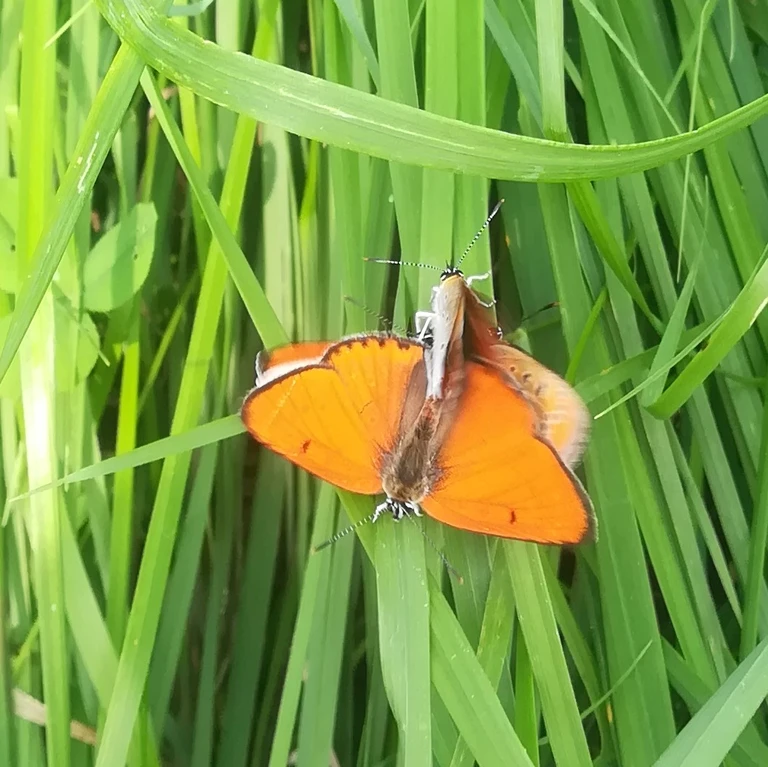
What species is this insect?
Lycaena dispar
